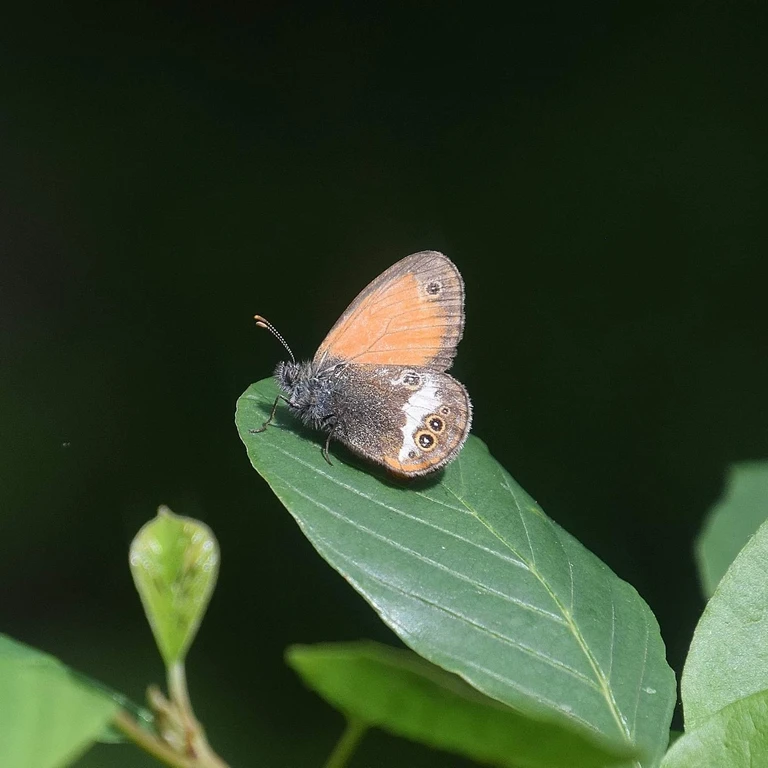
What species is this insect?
Coenonympha arcania
